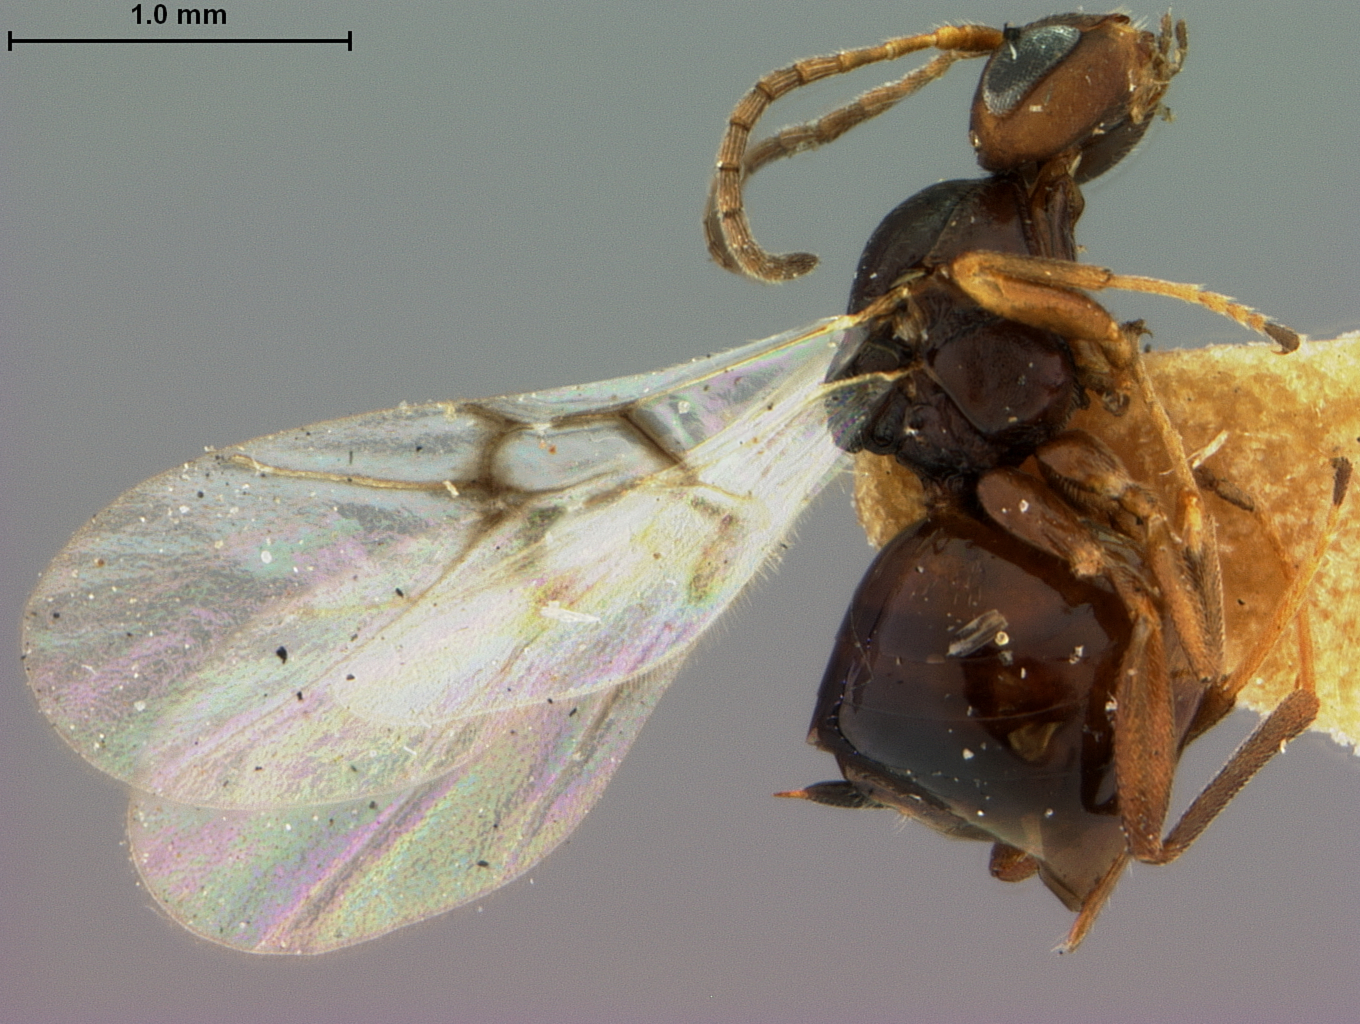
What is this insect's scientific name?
Compsodryoxenus illinoisensis
